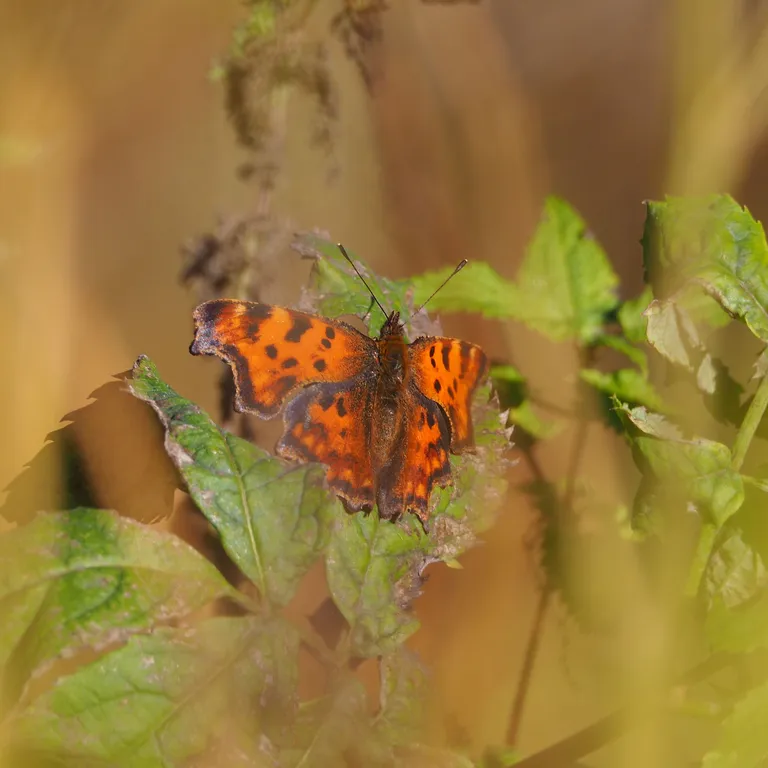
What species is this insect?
Polygonia c-album
